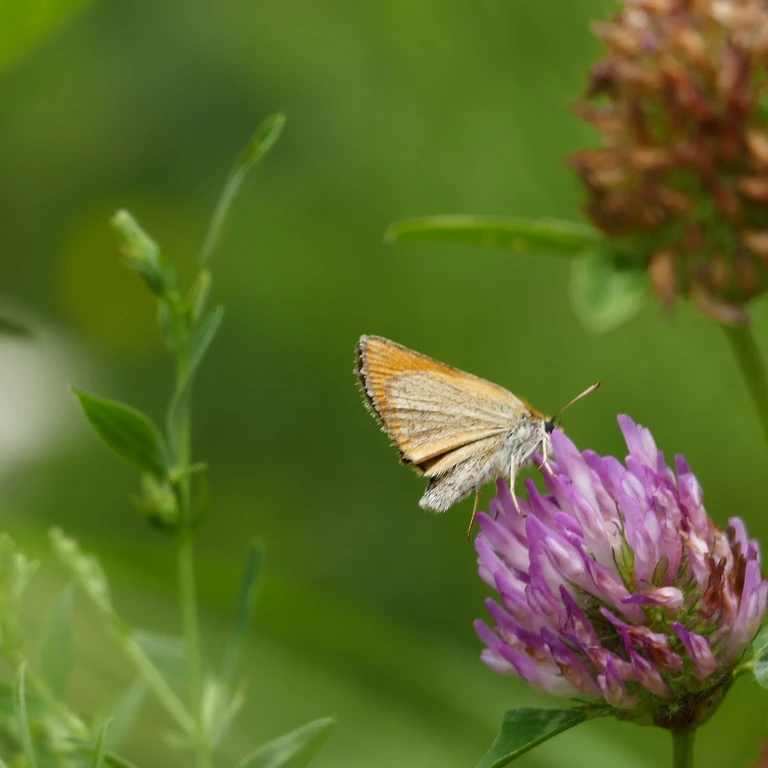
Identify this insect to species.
Thymelicus sylvestris
